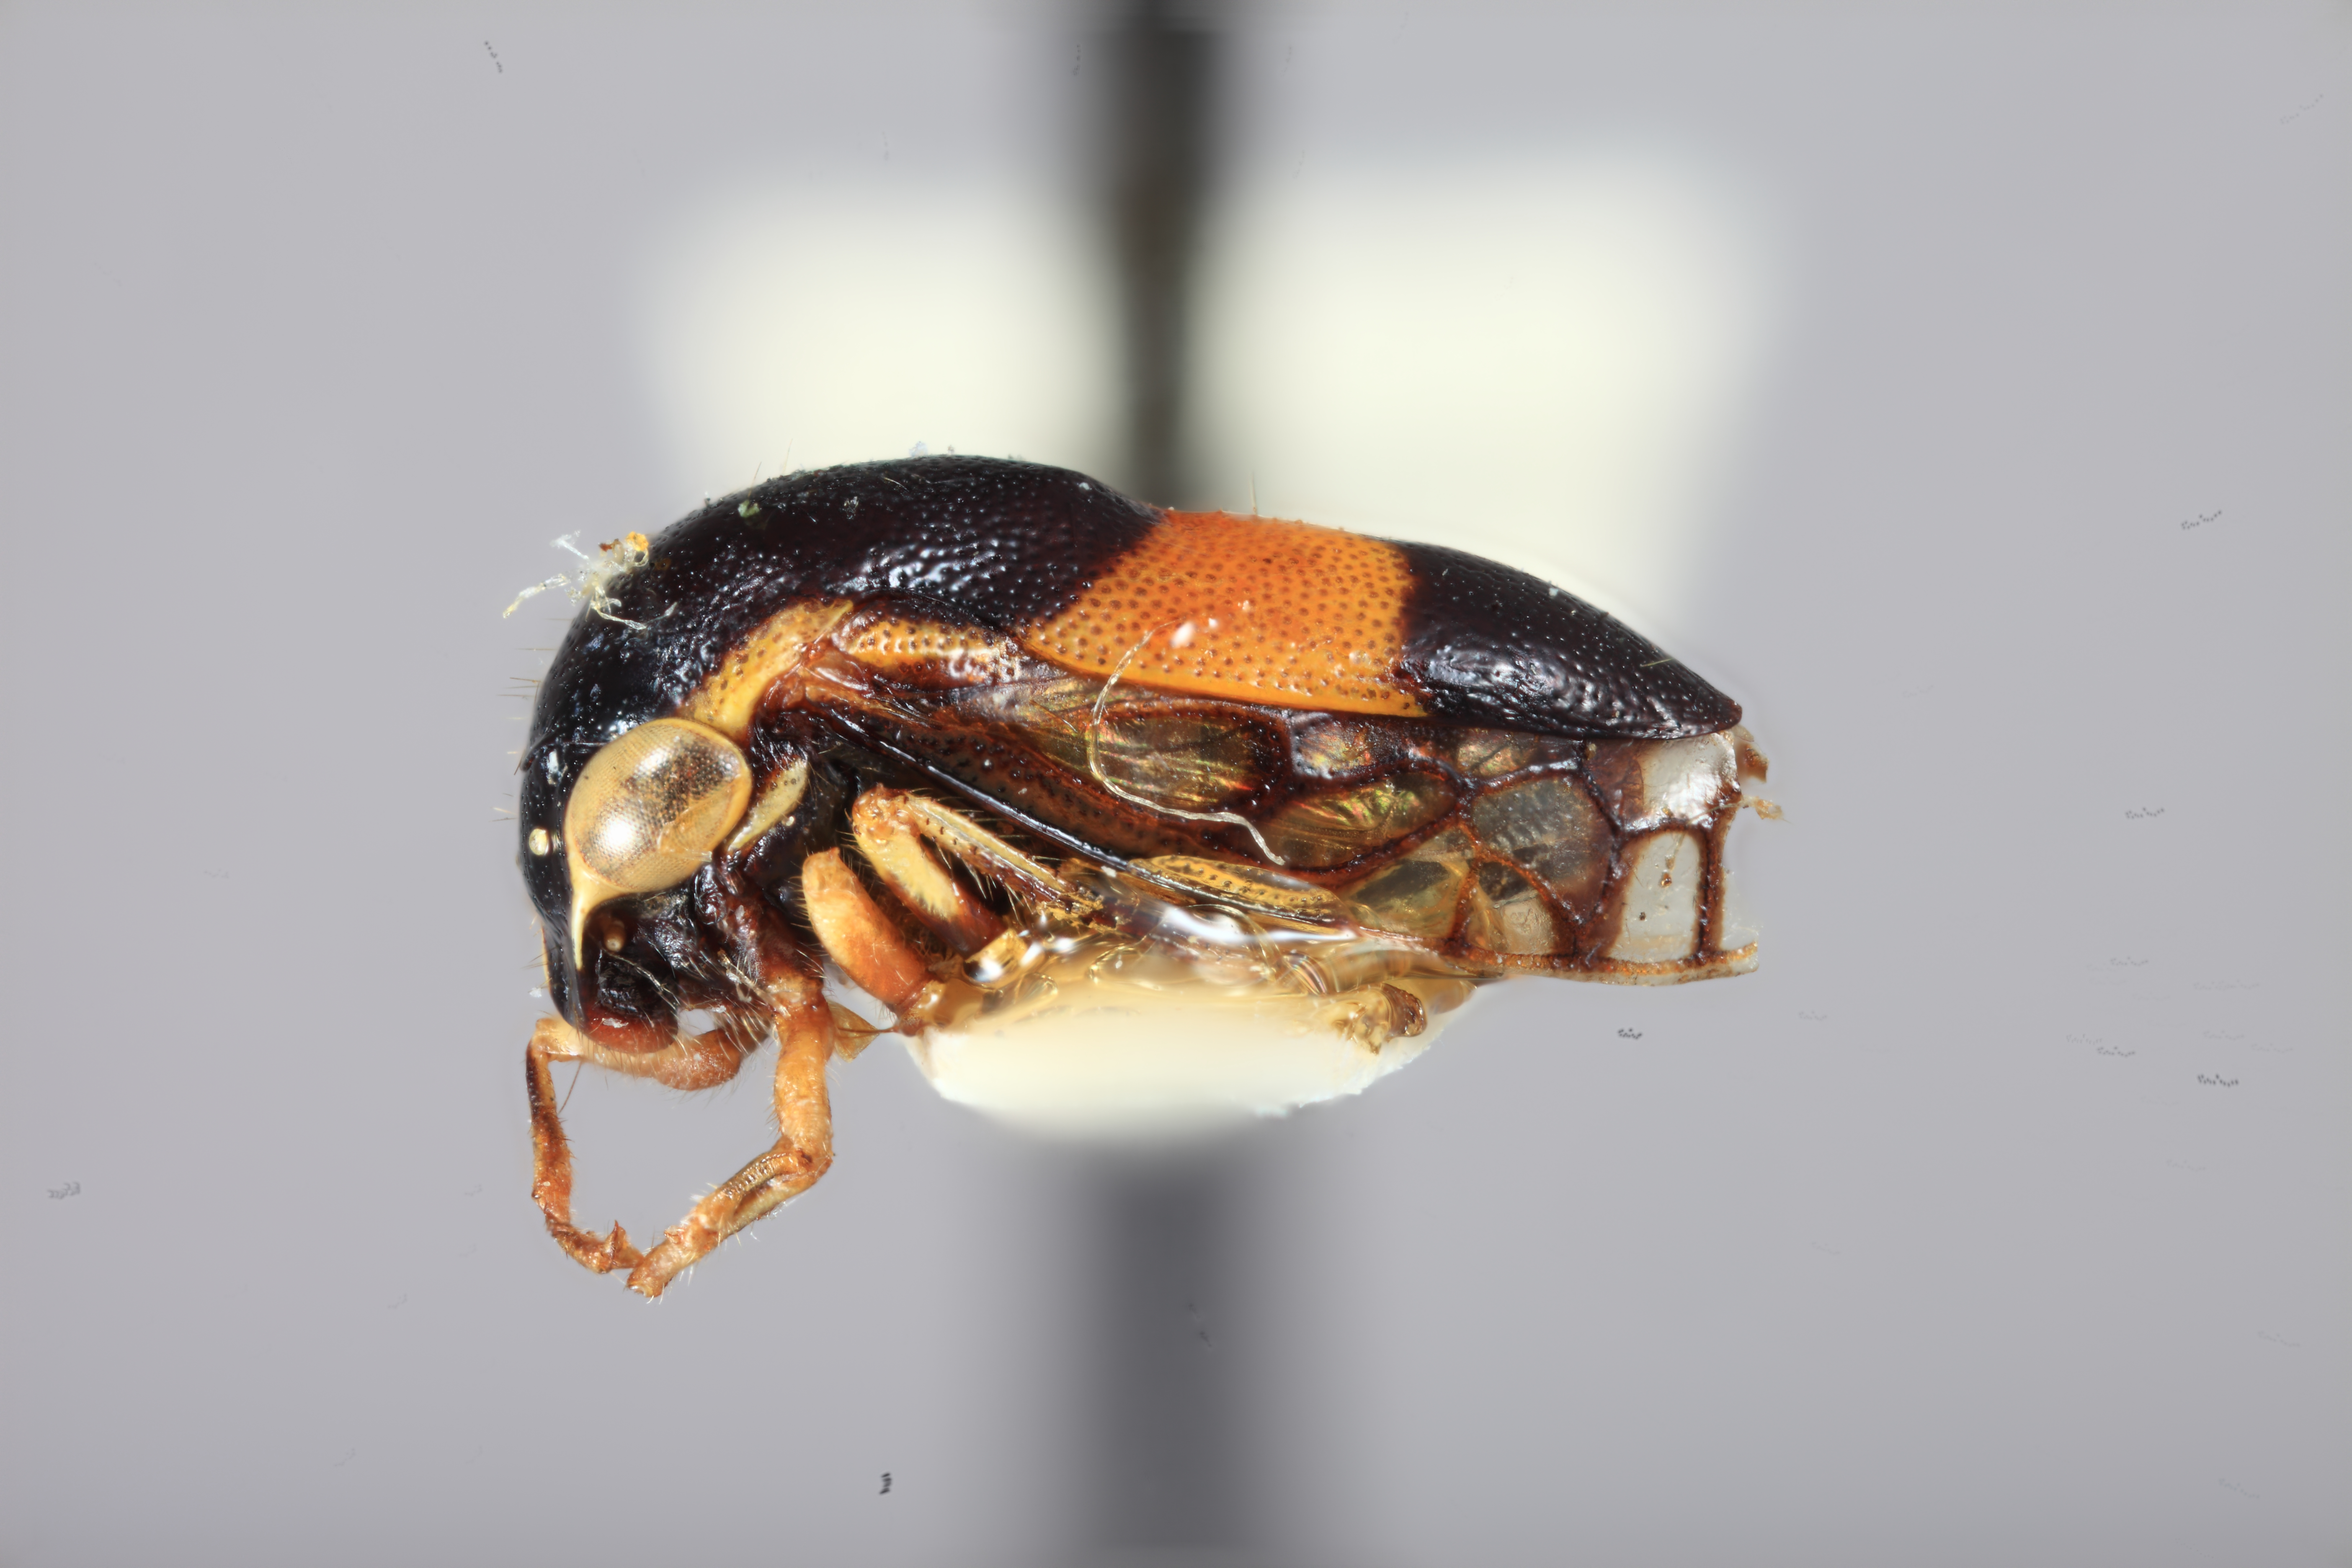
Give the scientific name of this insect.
Vanduzea decorata
